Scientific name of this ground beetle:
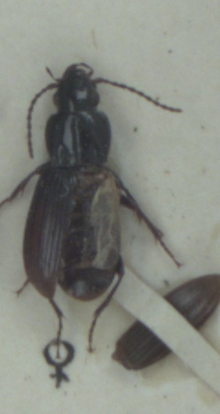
Pterostichus minor
